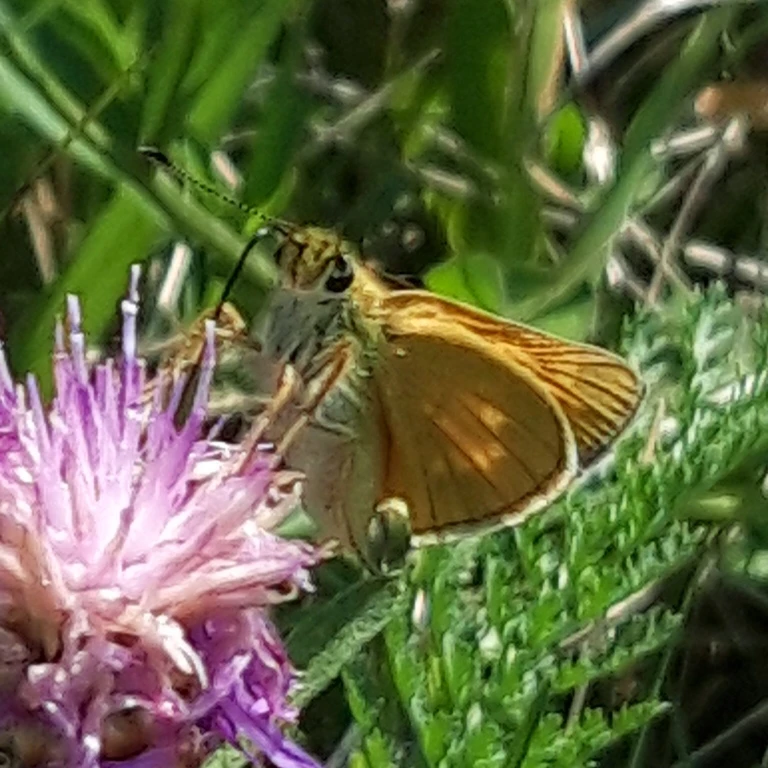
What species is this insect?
Ochlodes sylvanus (also Ochlodes venata)
